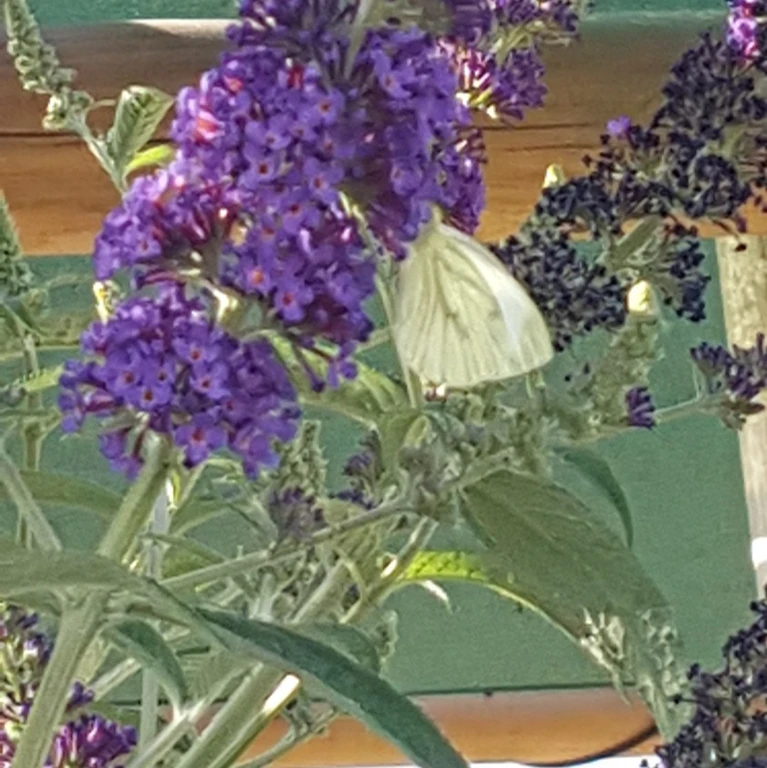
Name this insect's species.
Pieris napi
